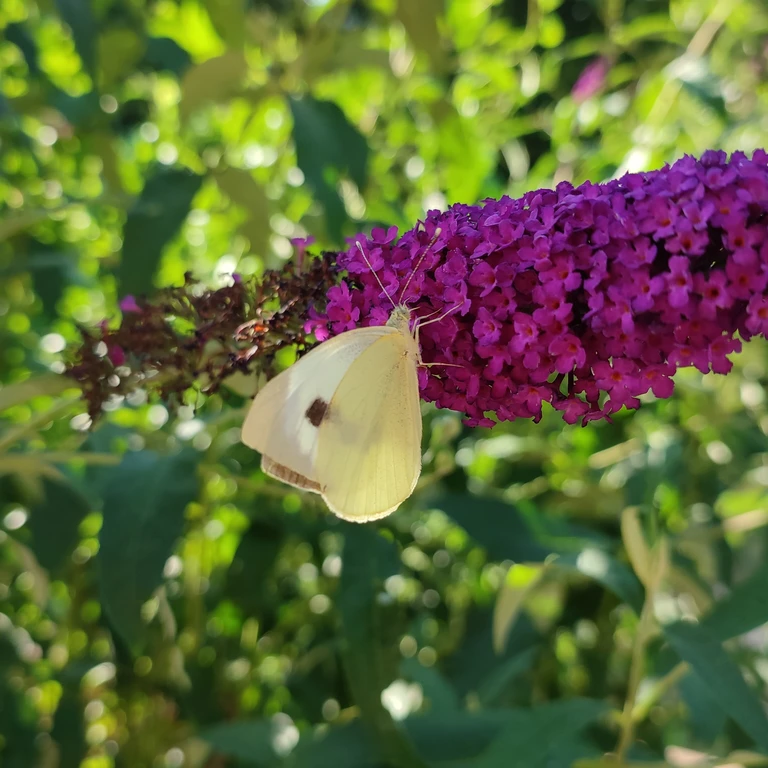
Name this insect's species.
Pieris brassicae
